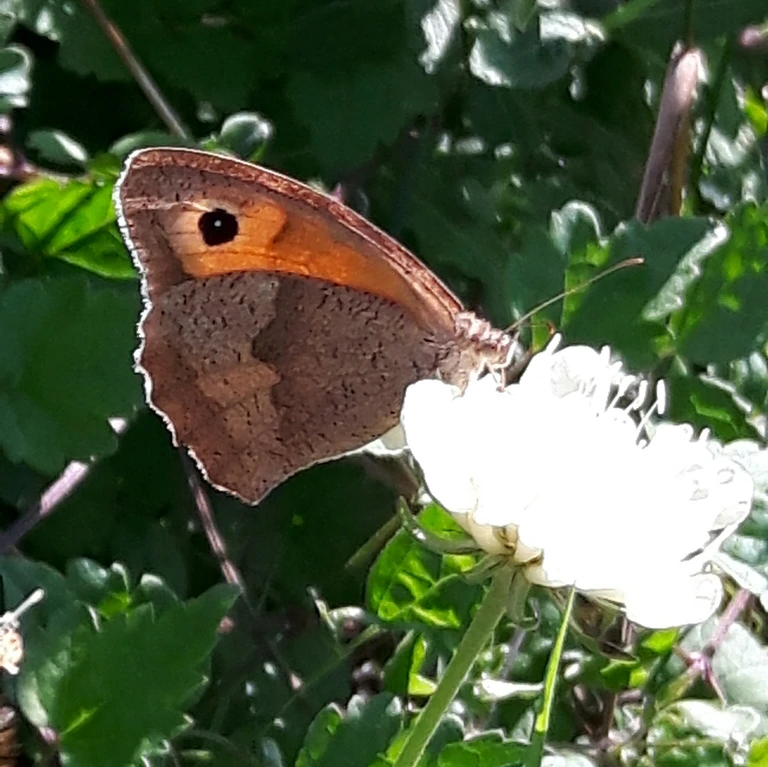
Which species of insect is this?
Maniola jurtina
